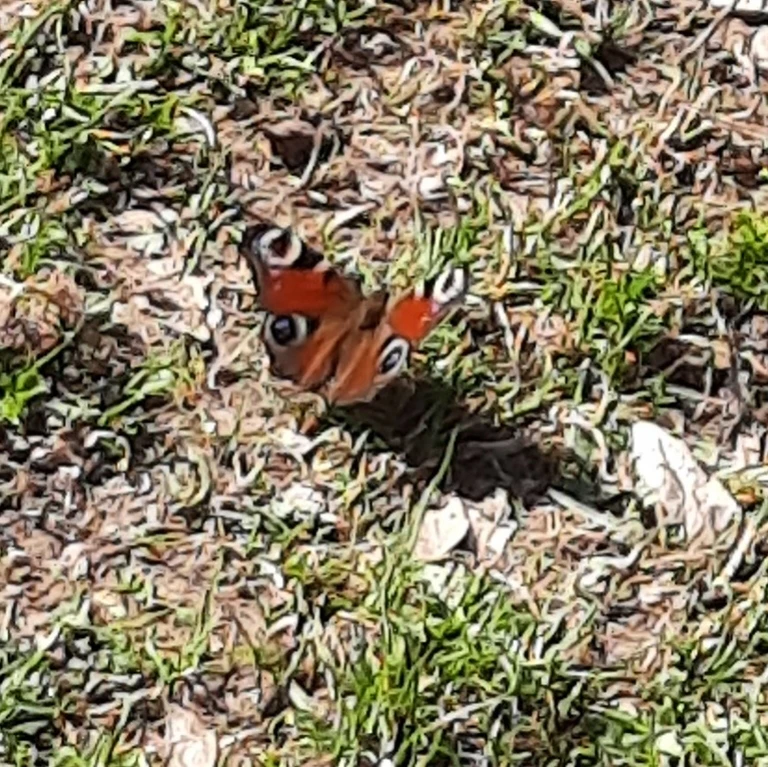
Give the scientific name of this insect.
Aglais io
